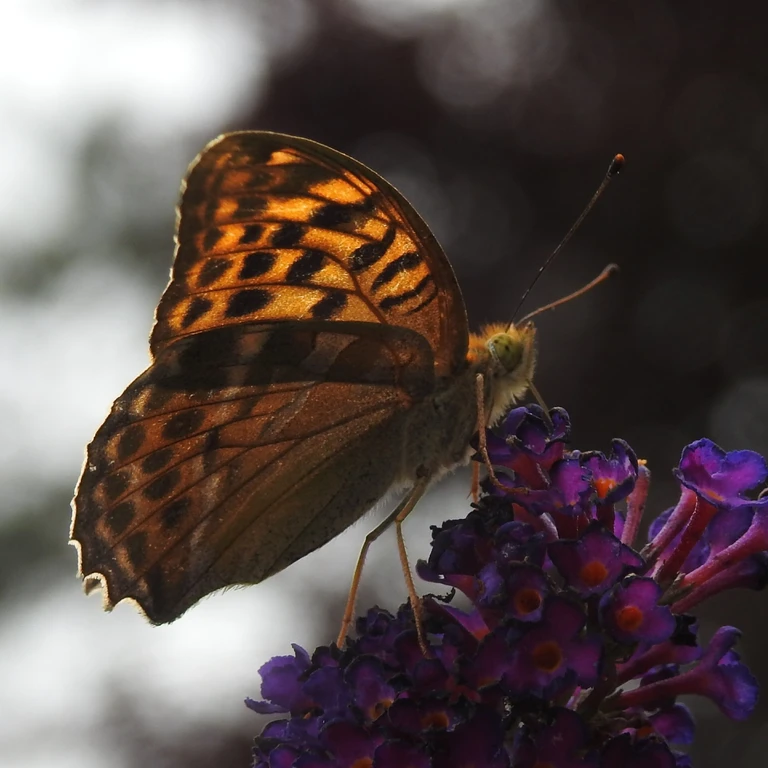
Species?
Argynnis paphia
